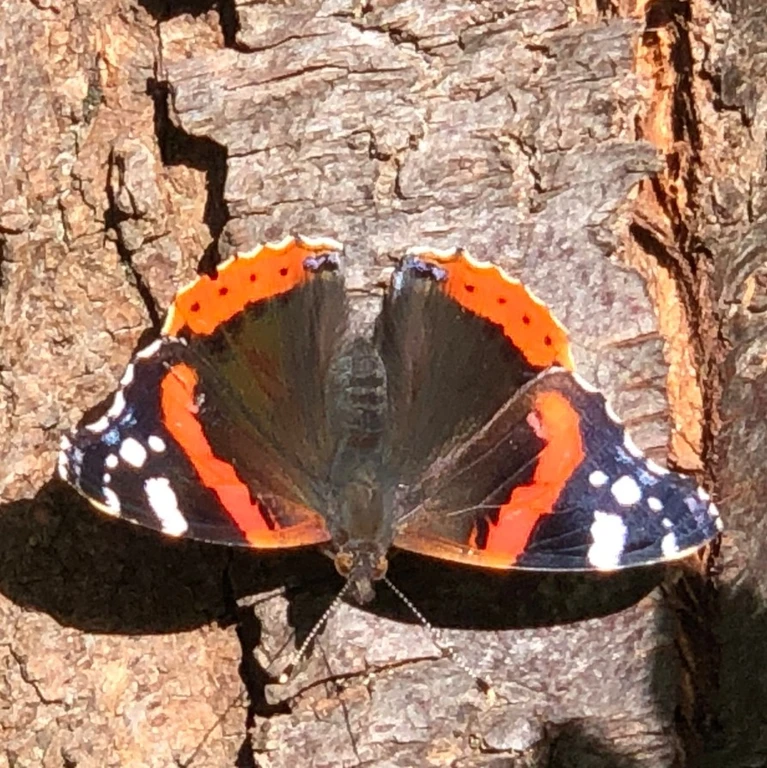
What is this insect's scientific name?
Vanessa atalanta
